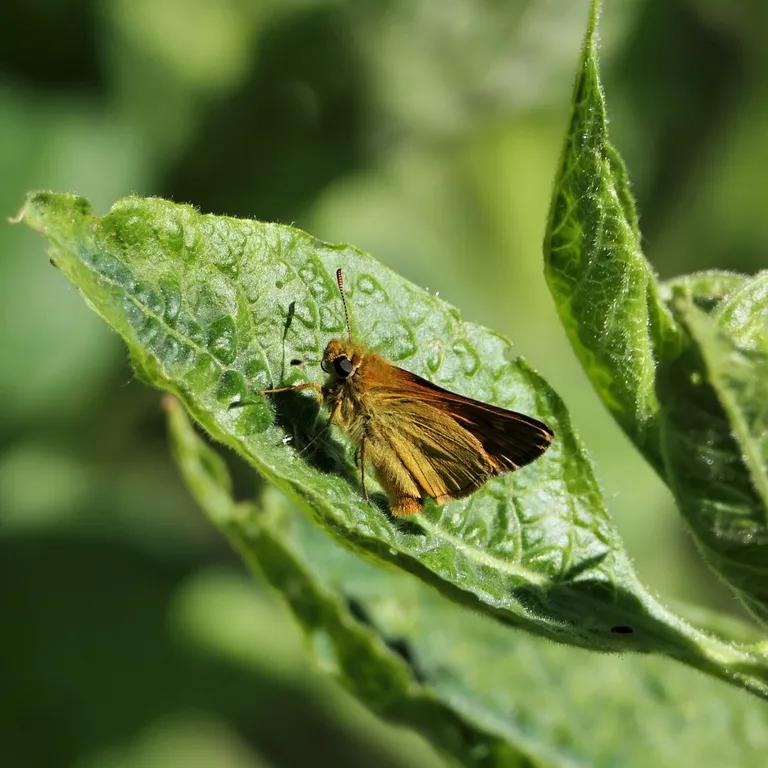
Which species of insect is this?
Ochlodes sylvanus (also Ochlodes venata)
